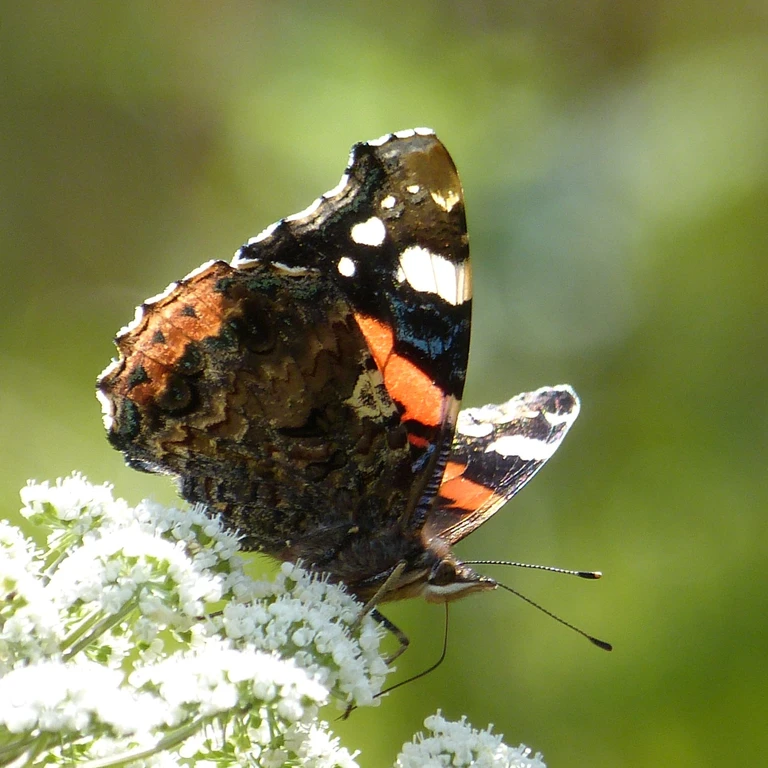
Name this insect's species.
Vanessa atalanta
